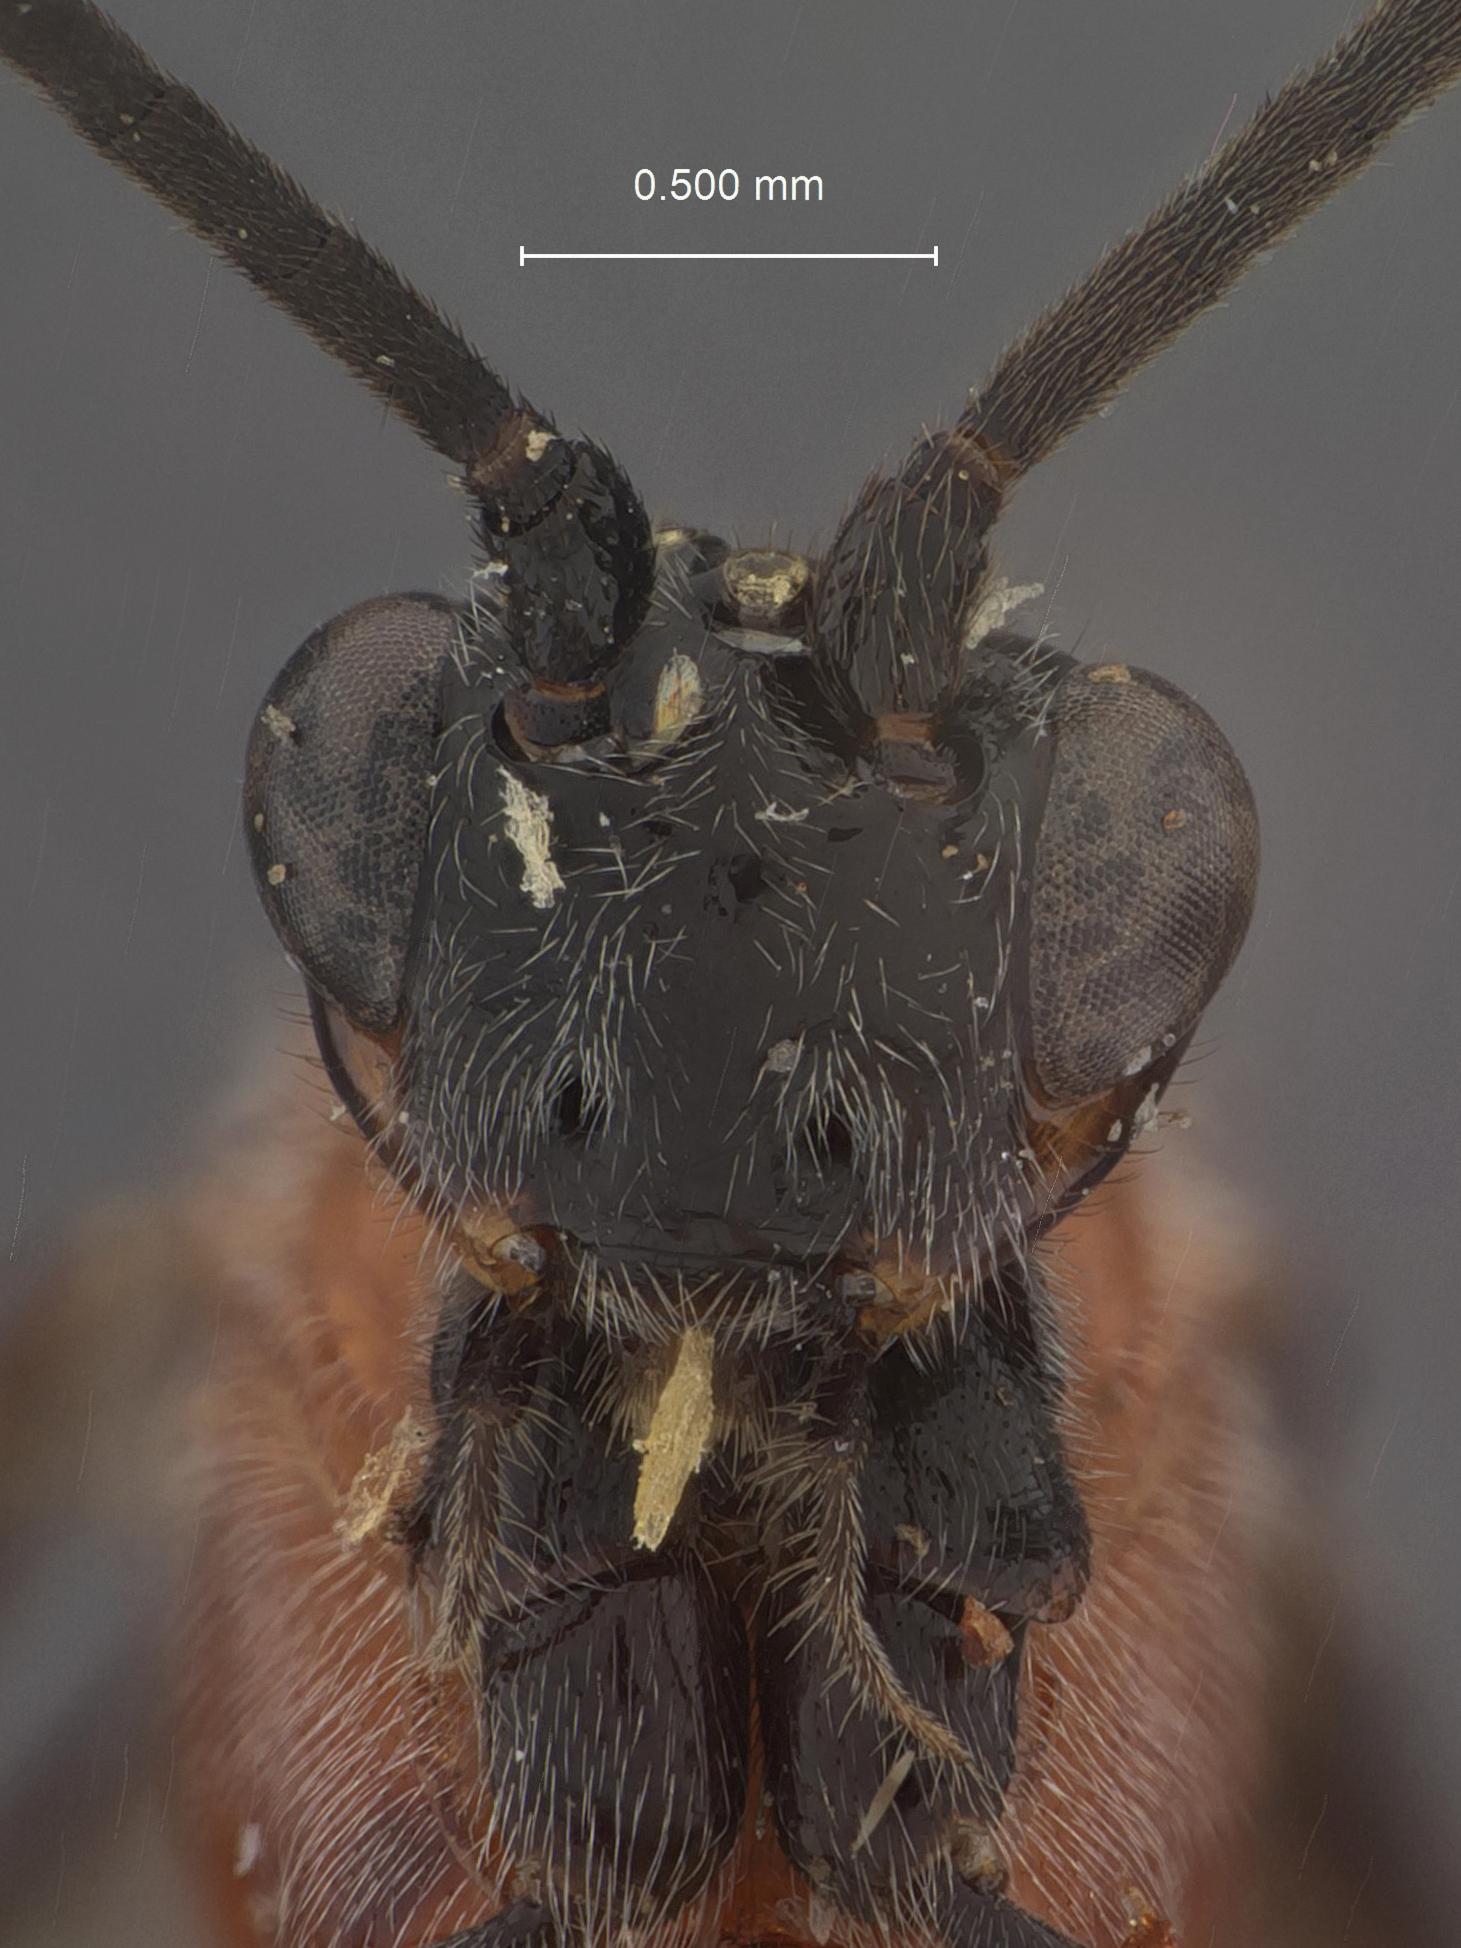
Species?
Bassus nucicola
